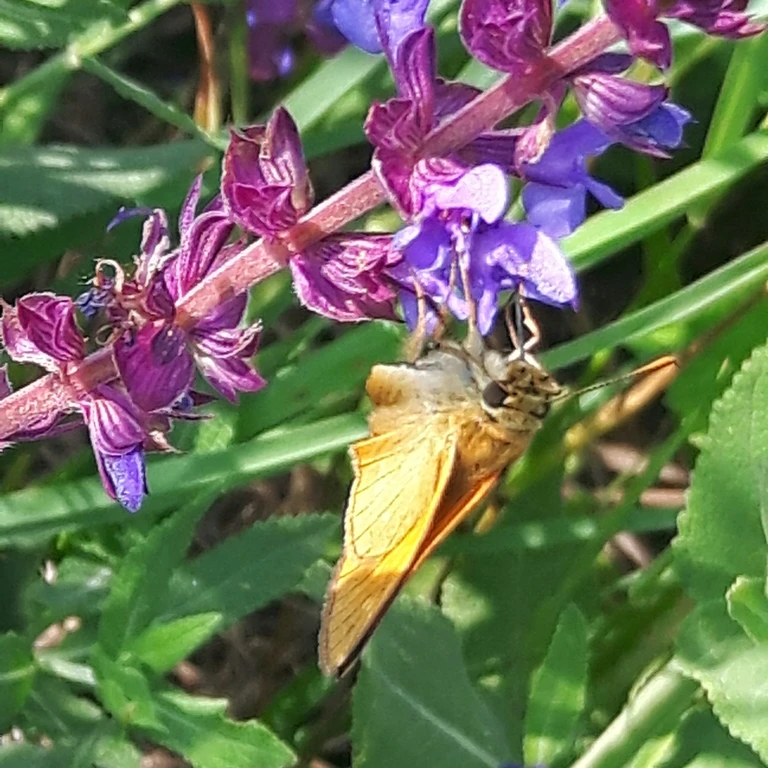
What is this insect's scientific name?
Ochlodes sylvanus (also Ochlodes venata)
